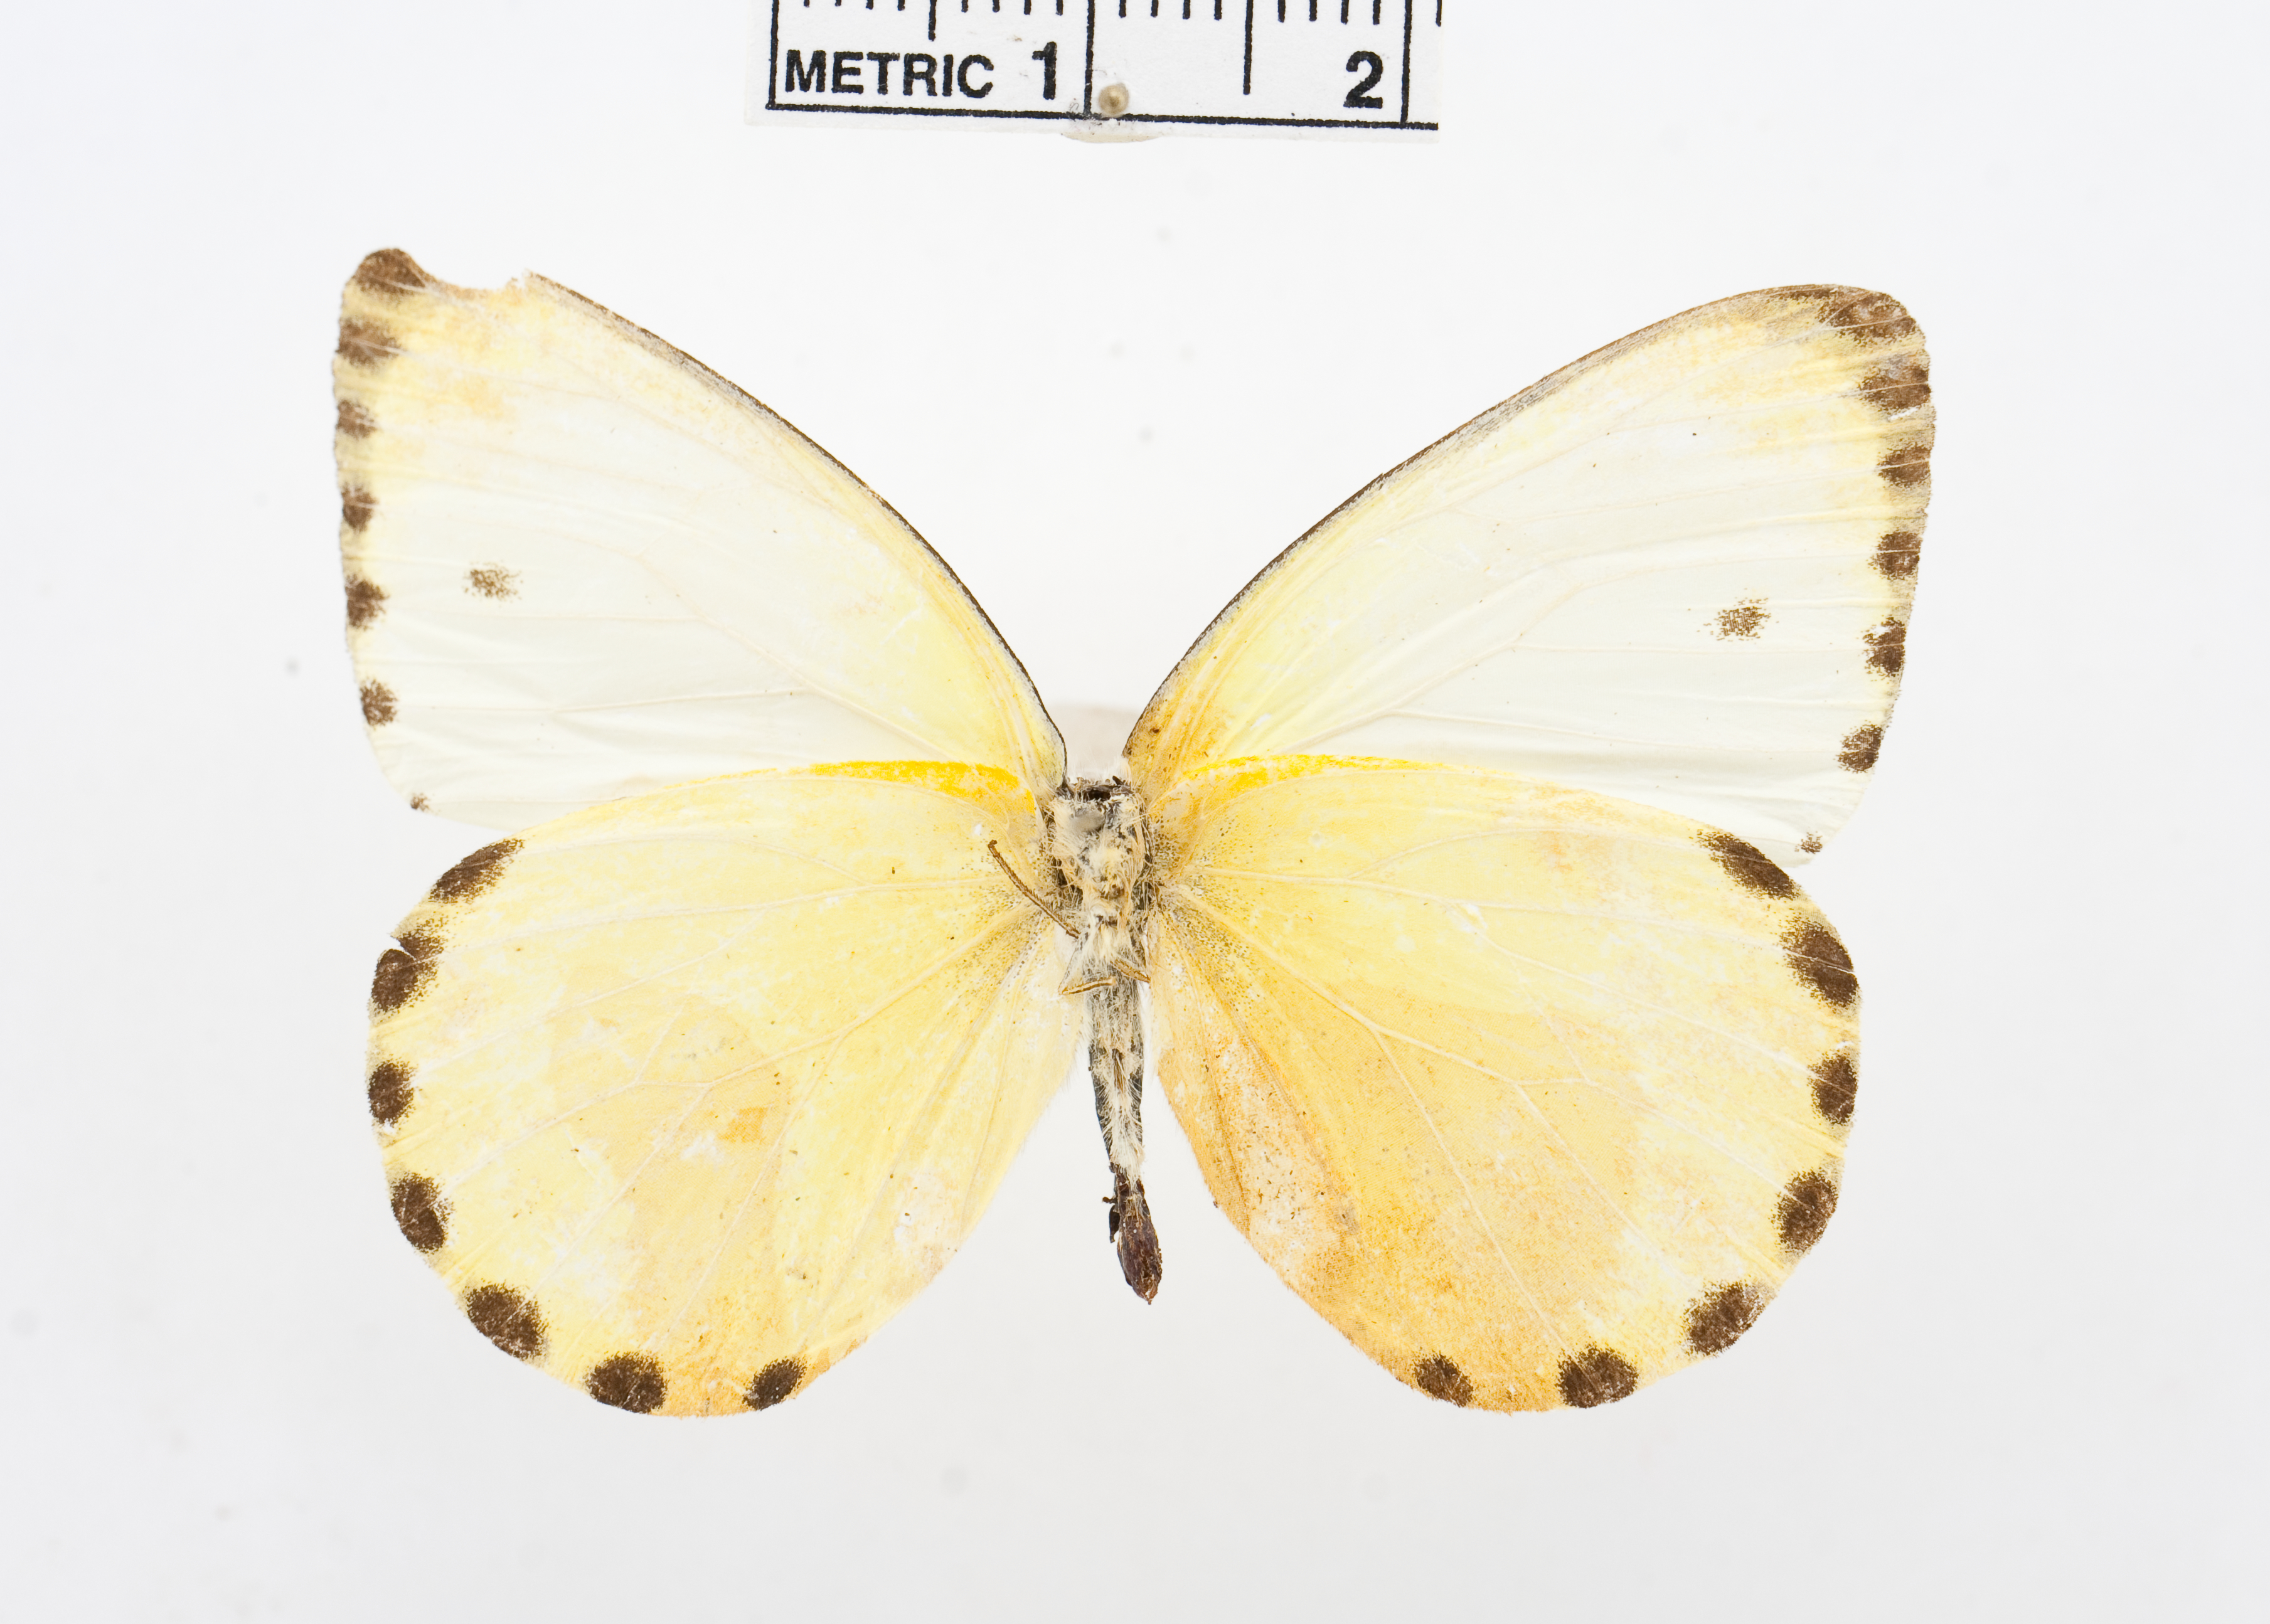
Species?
Dixeia cebron
